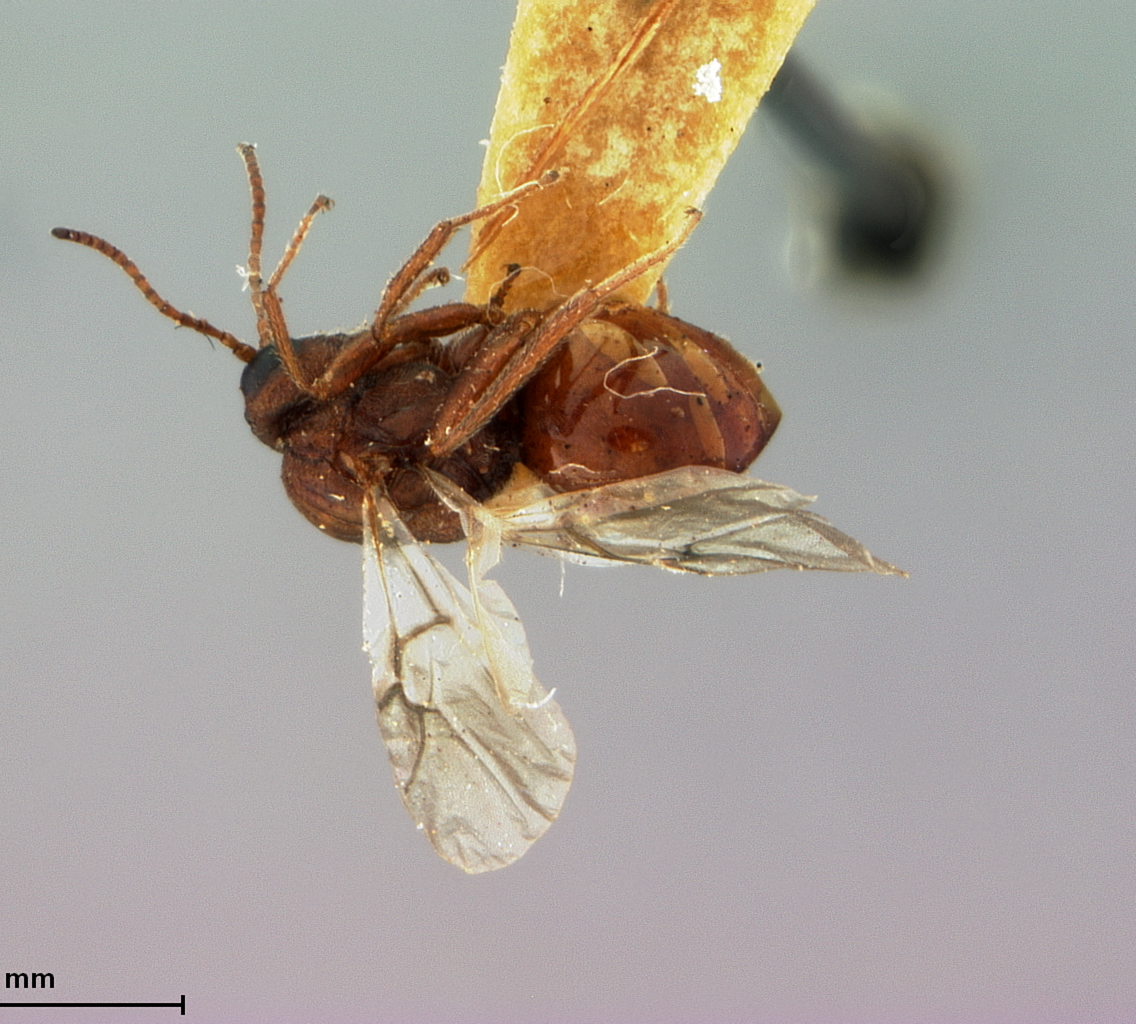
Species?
Callirhytis ovata
